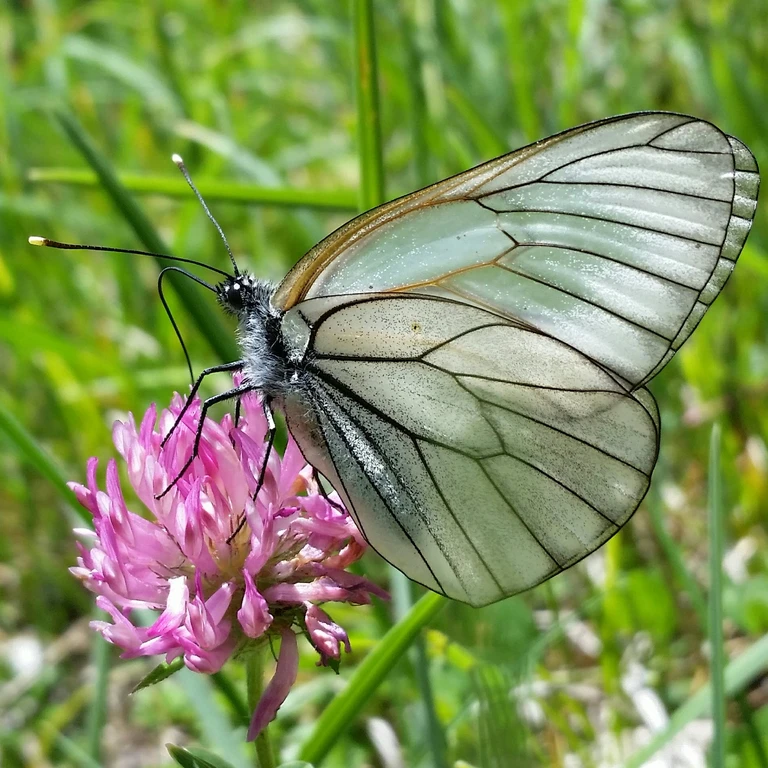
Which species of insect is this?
Aporia crataegi
